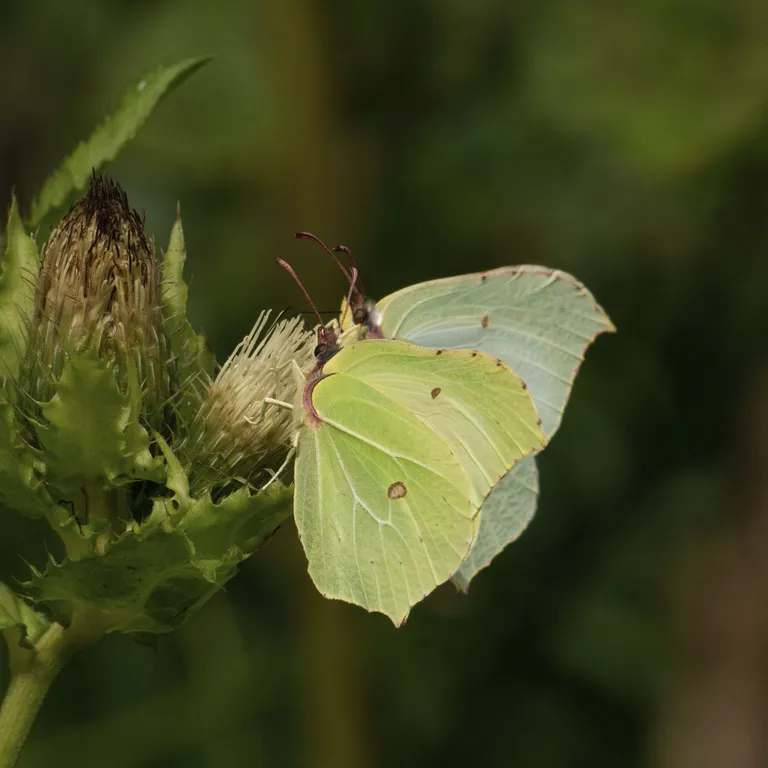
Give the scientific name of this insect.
Gonepteryx rhamni
